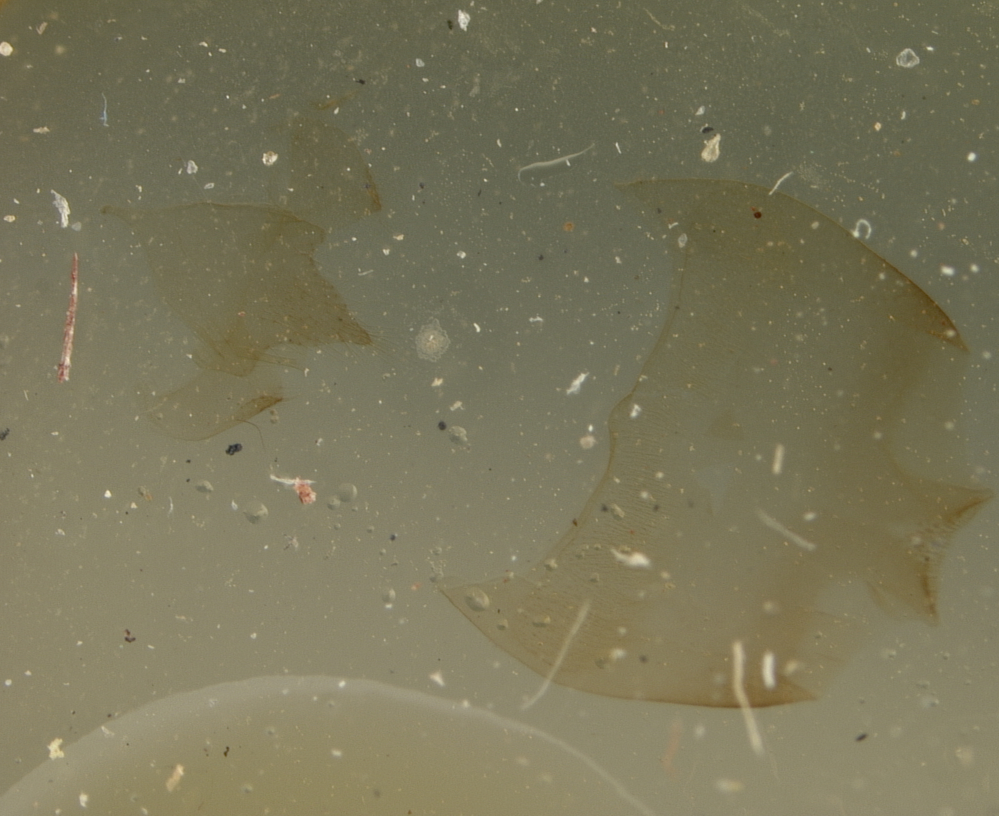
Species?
Osmia lanei
